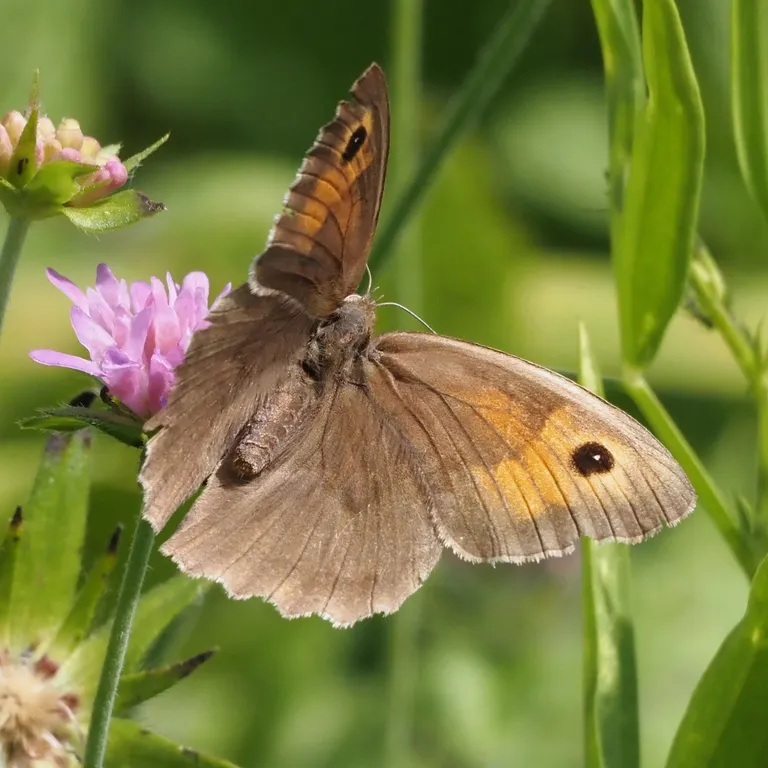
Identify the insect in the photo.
Maniola jurtina
